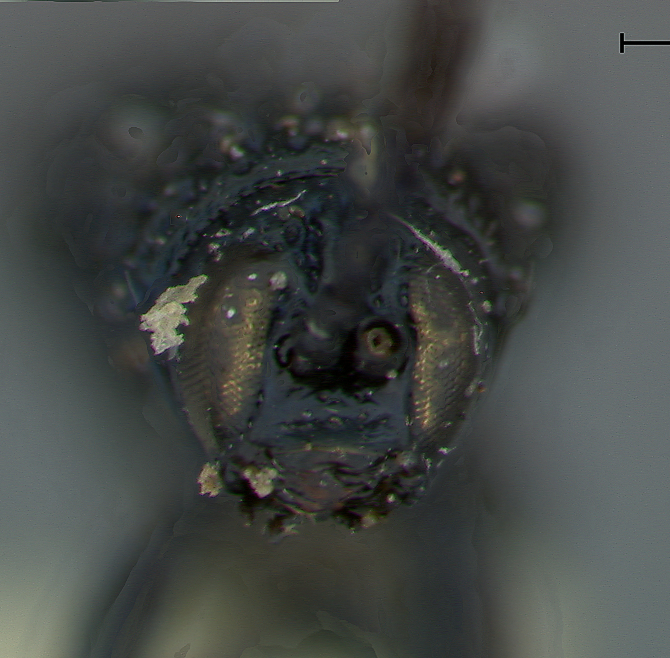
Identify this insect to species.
Microrhopala floridana
